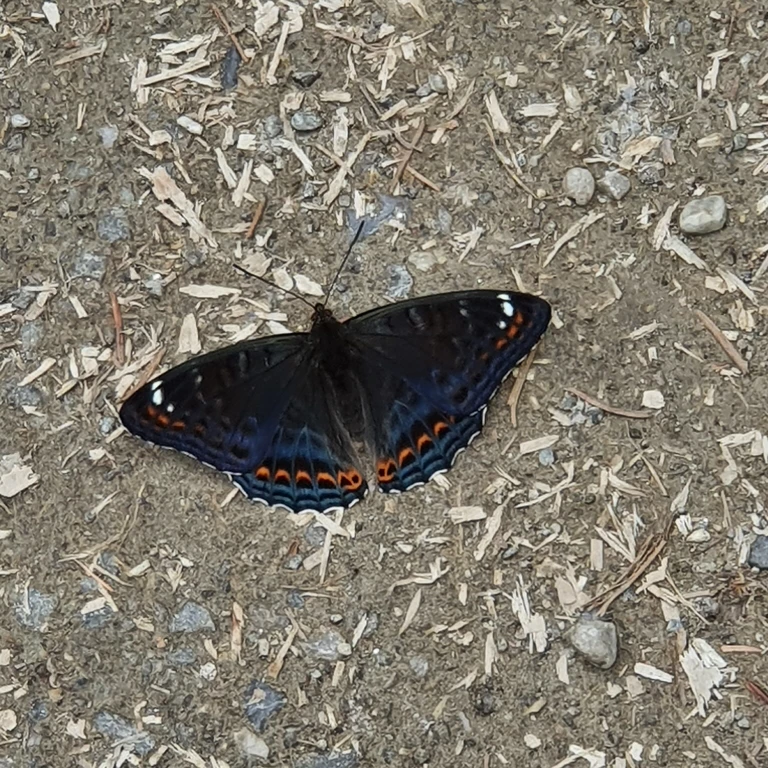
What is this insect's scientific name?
Limenitis populi
